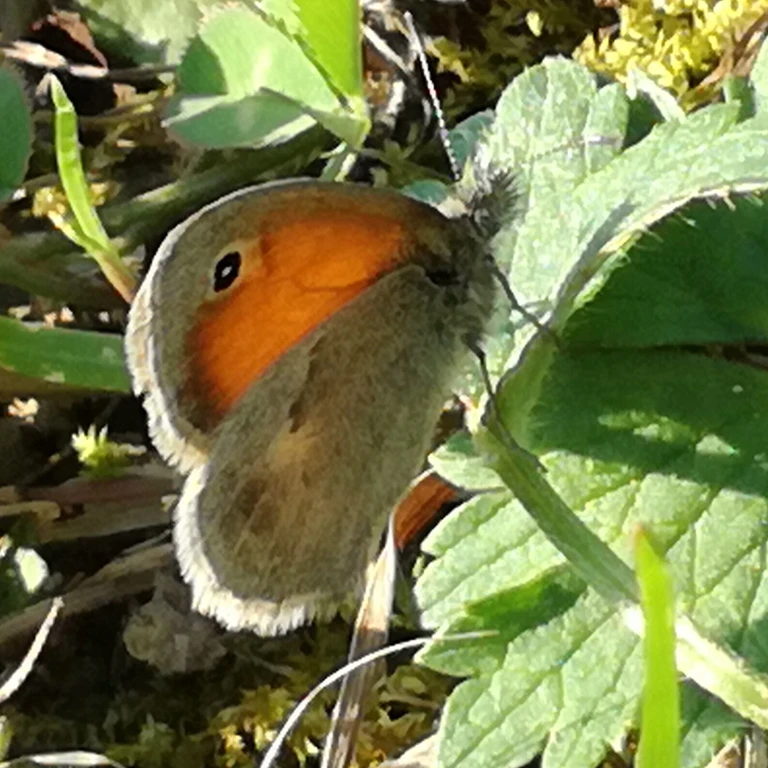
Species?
Coenonympha pamphilus
